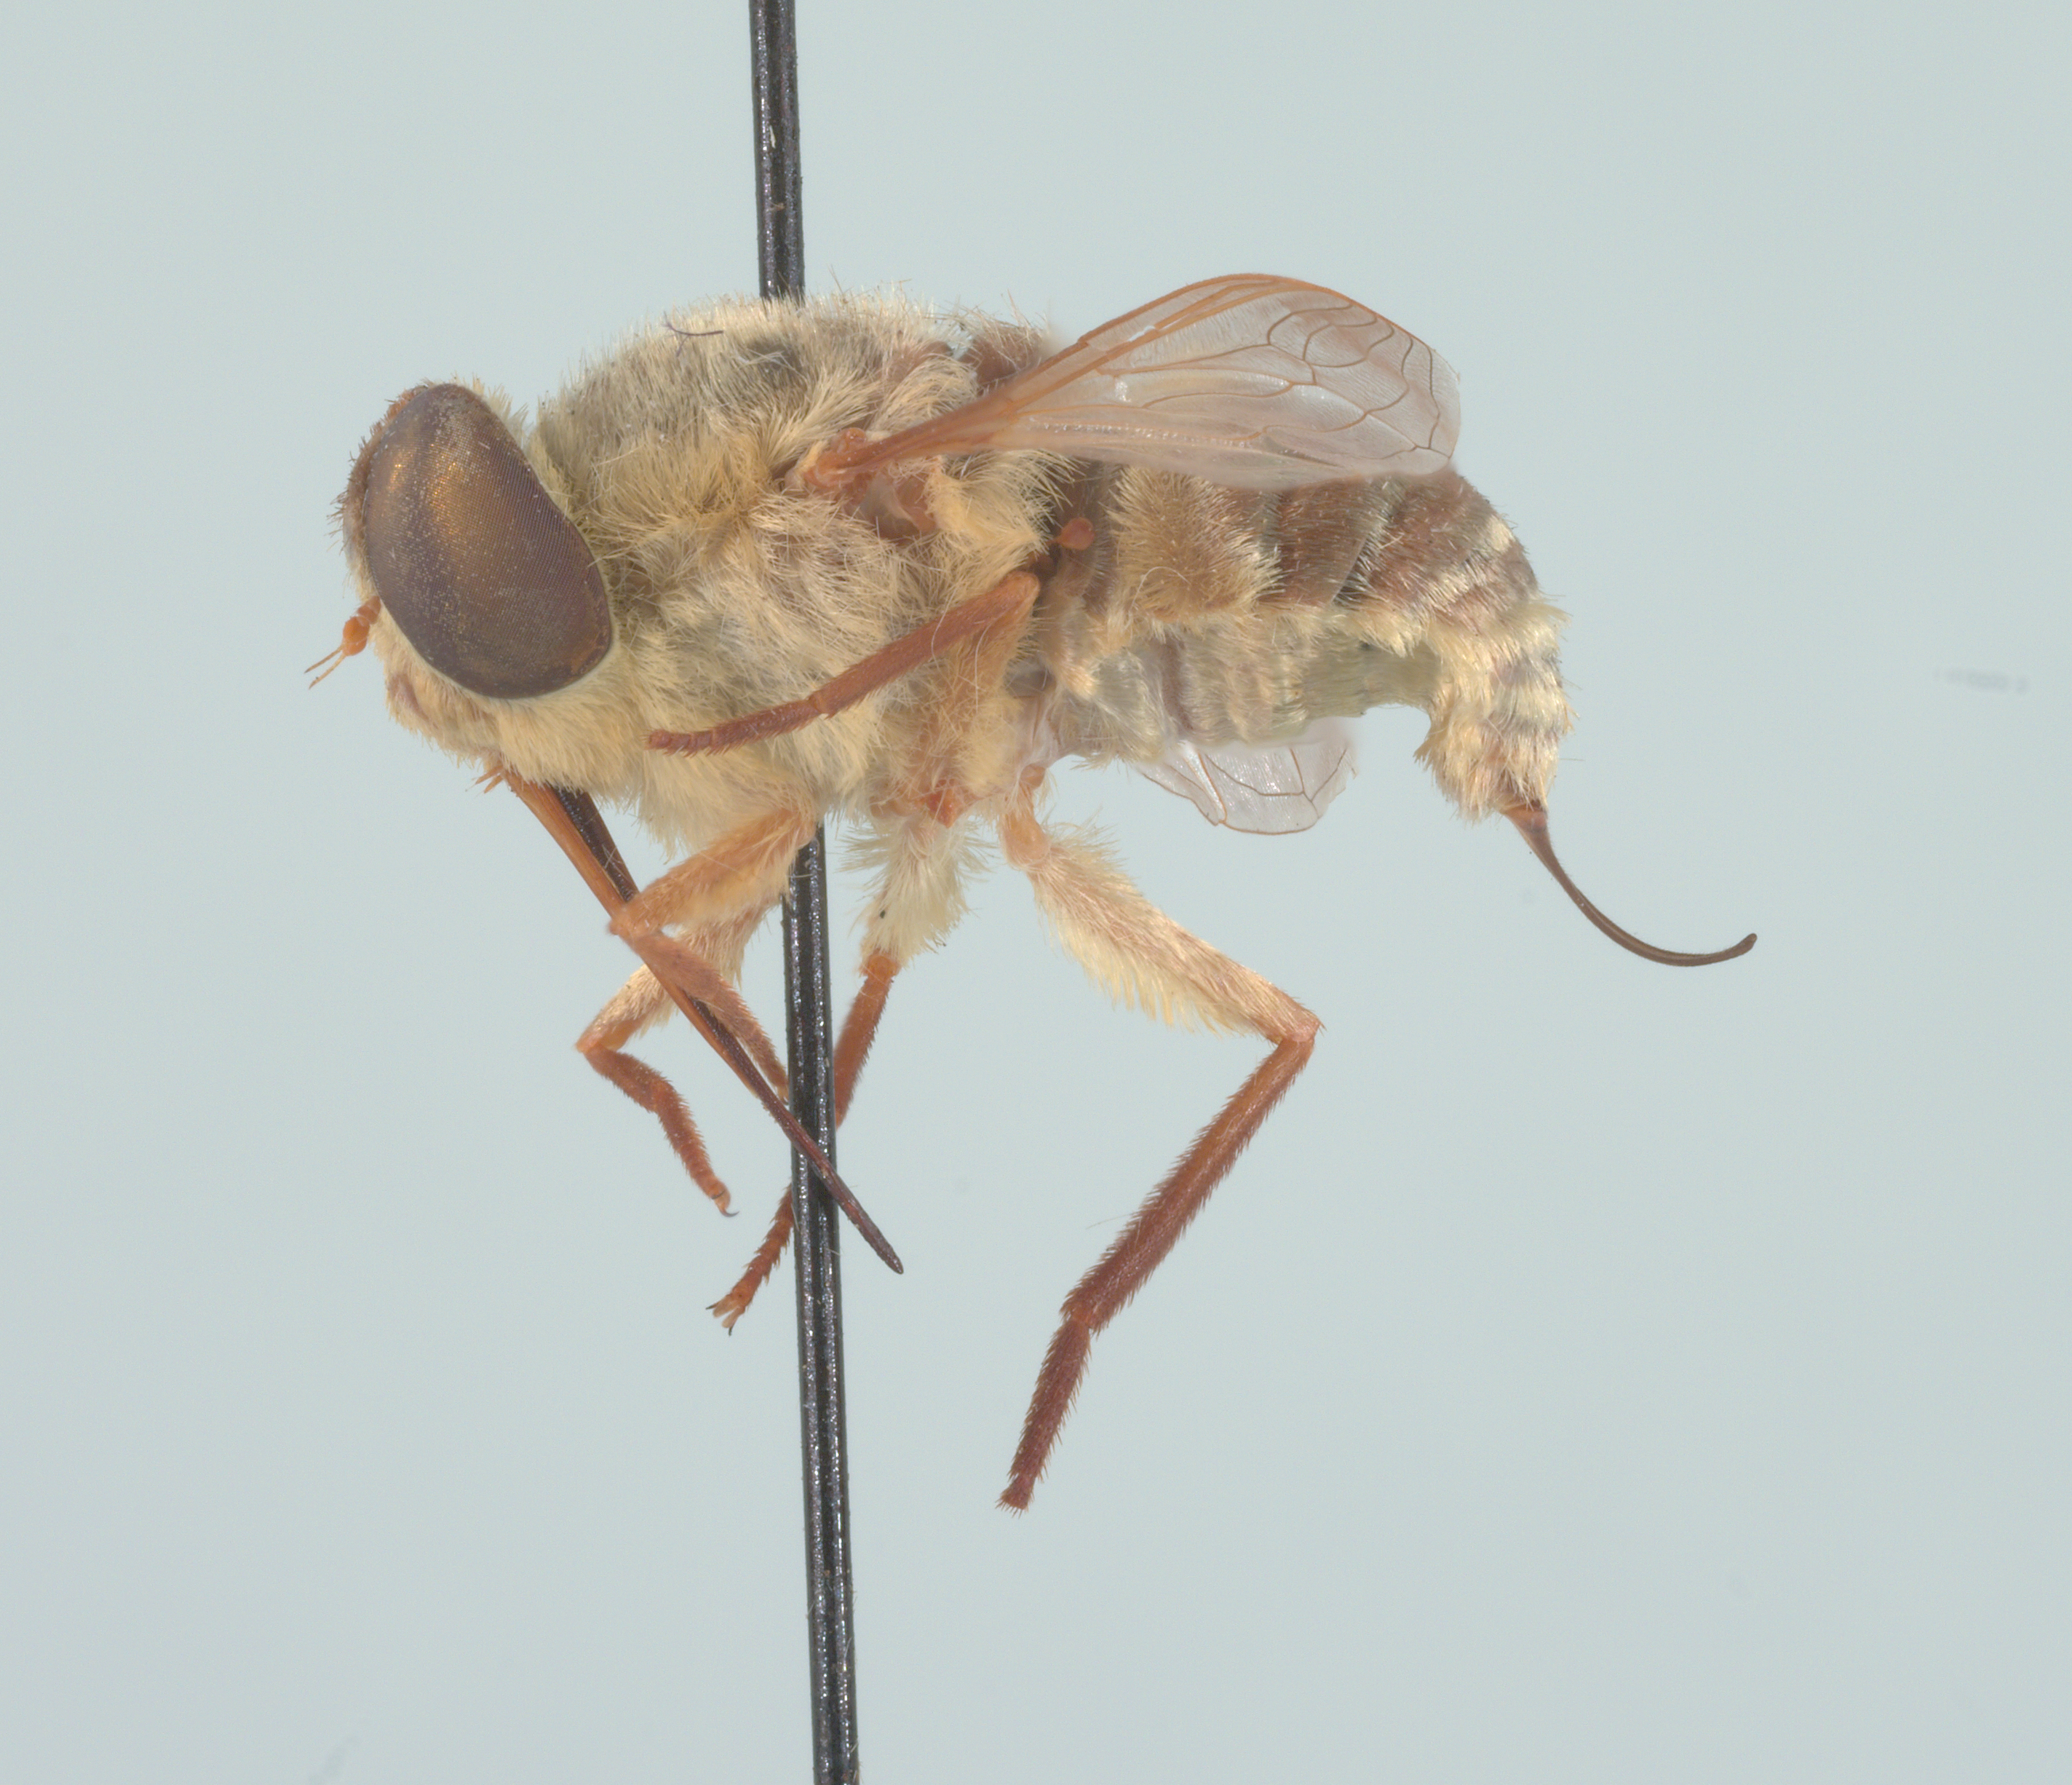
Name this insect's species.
Neorhynchocephalus volaticus
